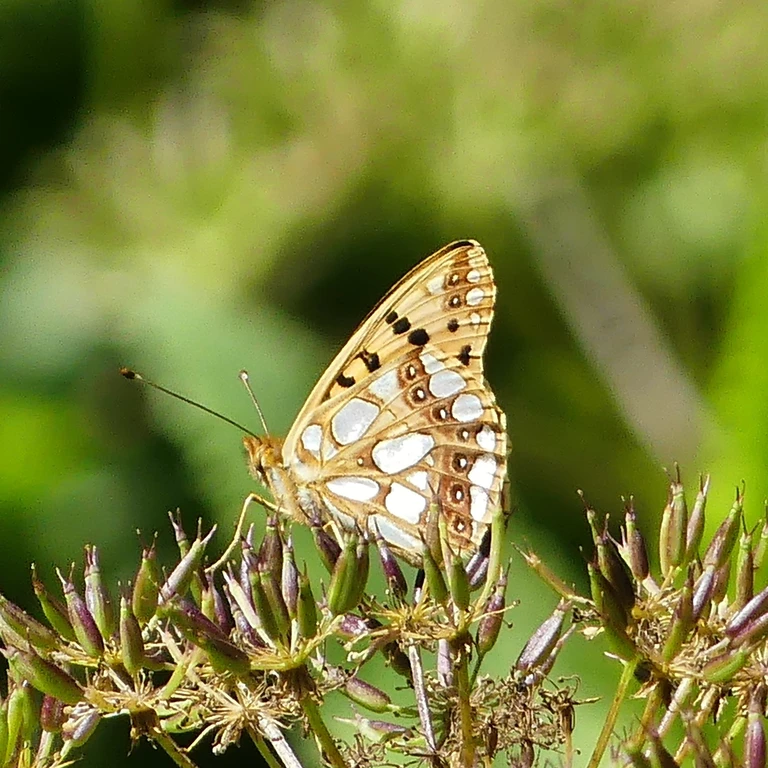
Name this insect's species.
Issoria lathonia
